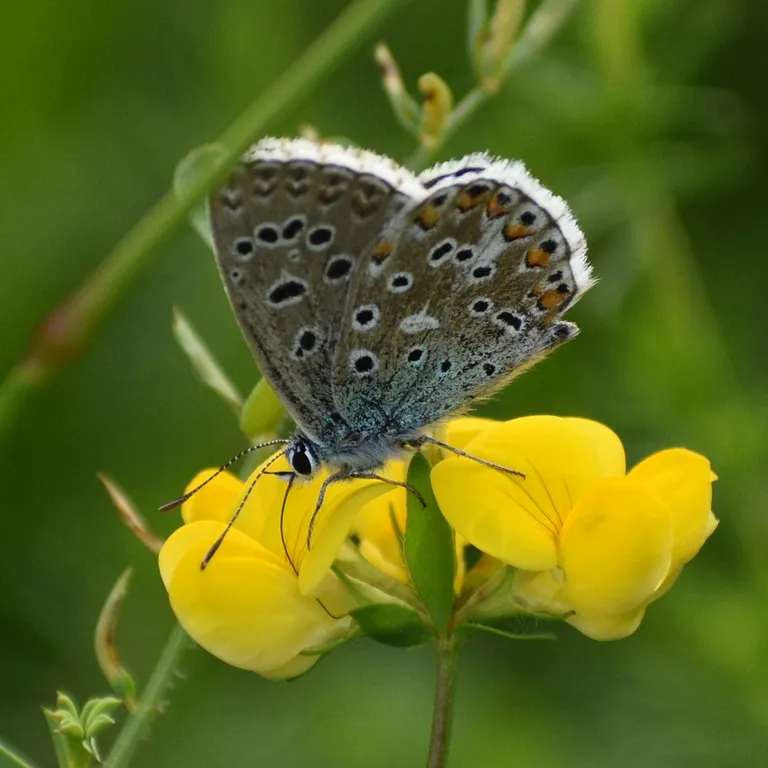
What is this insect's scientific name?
Lysandra bellargus
